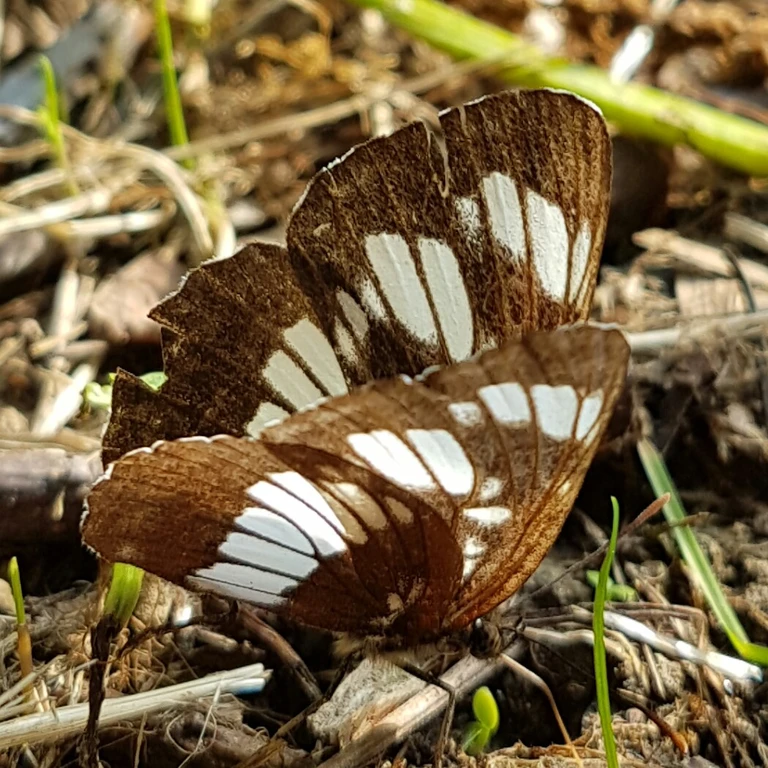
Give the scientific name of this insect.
Neptis rivularis
